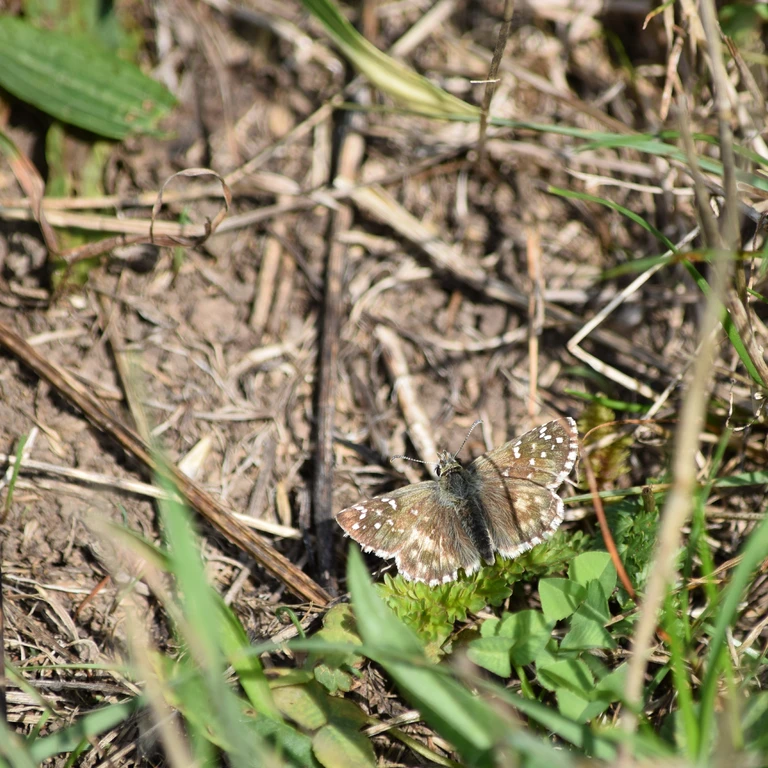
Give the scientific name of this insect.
Pyrgus armoricanus
